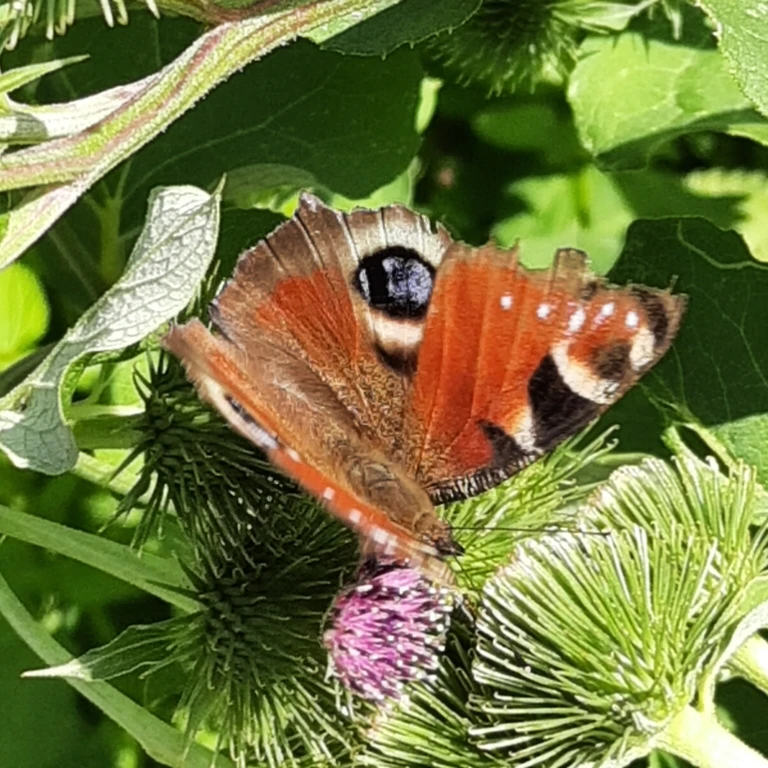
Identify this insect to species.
Aglais io
